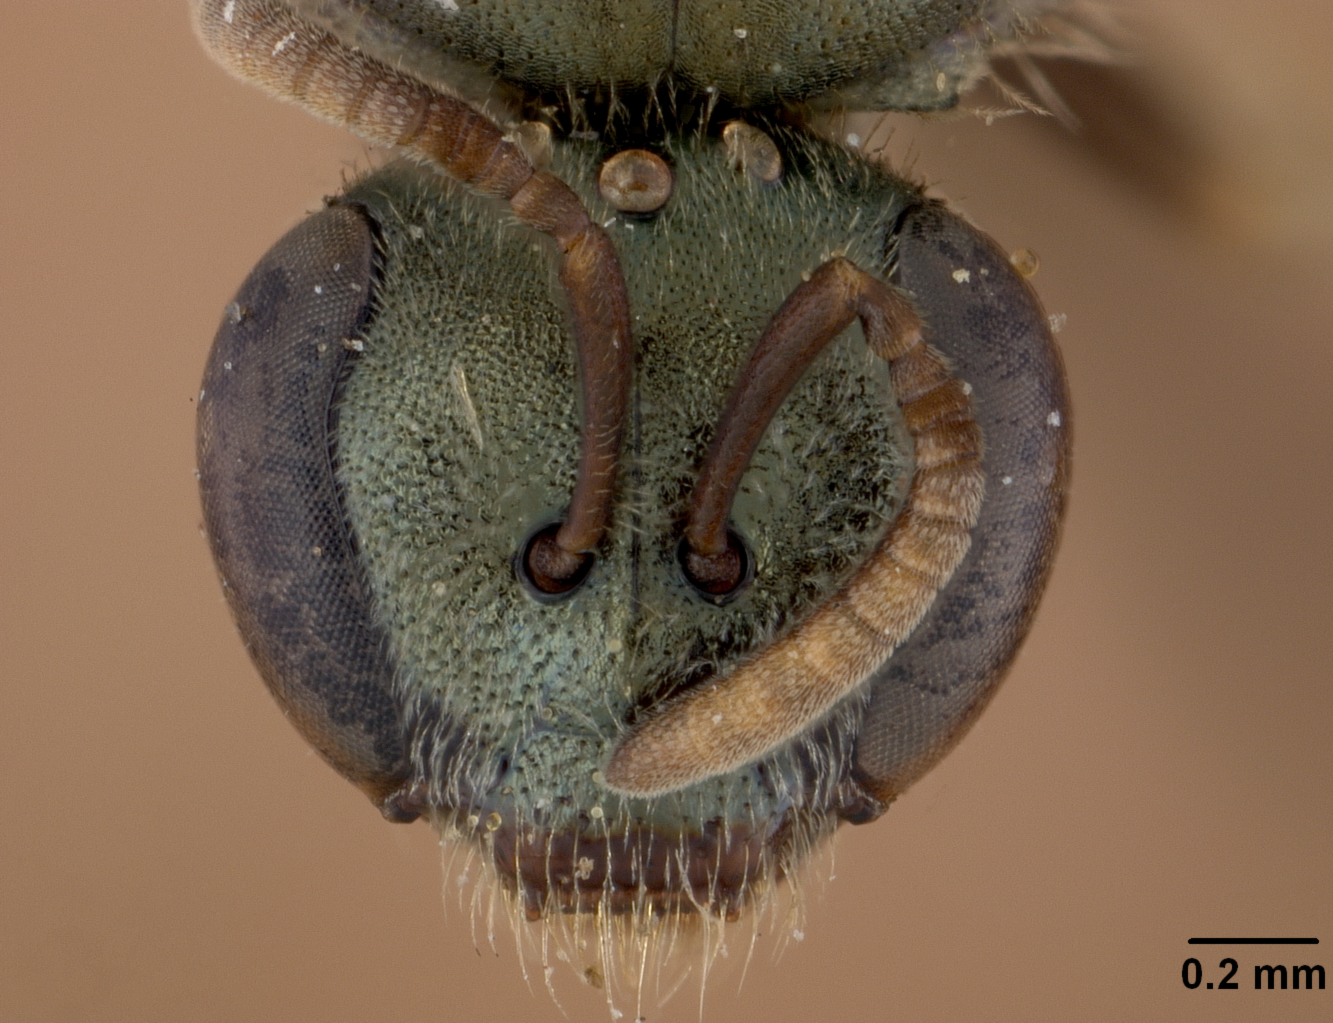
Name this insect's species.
Halictus chrysonotus
